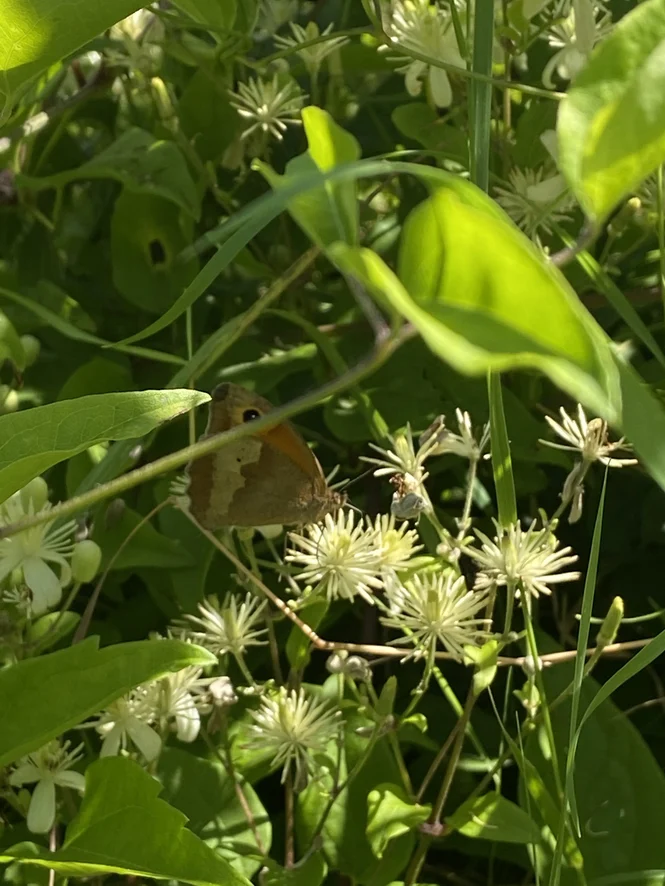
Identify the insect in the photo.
Maniola jurtina
